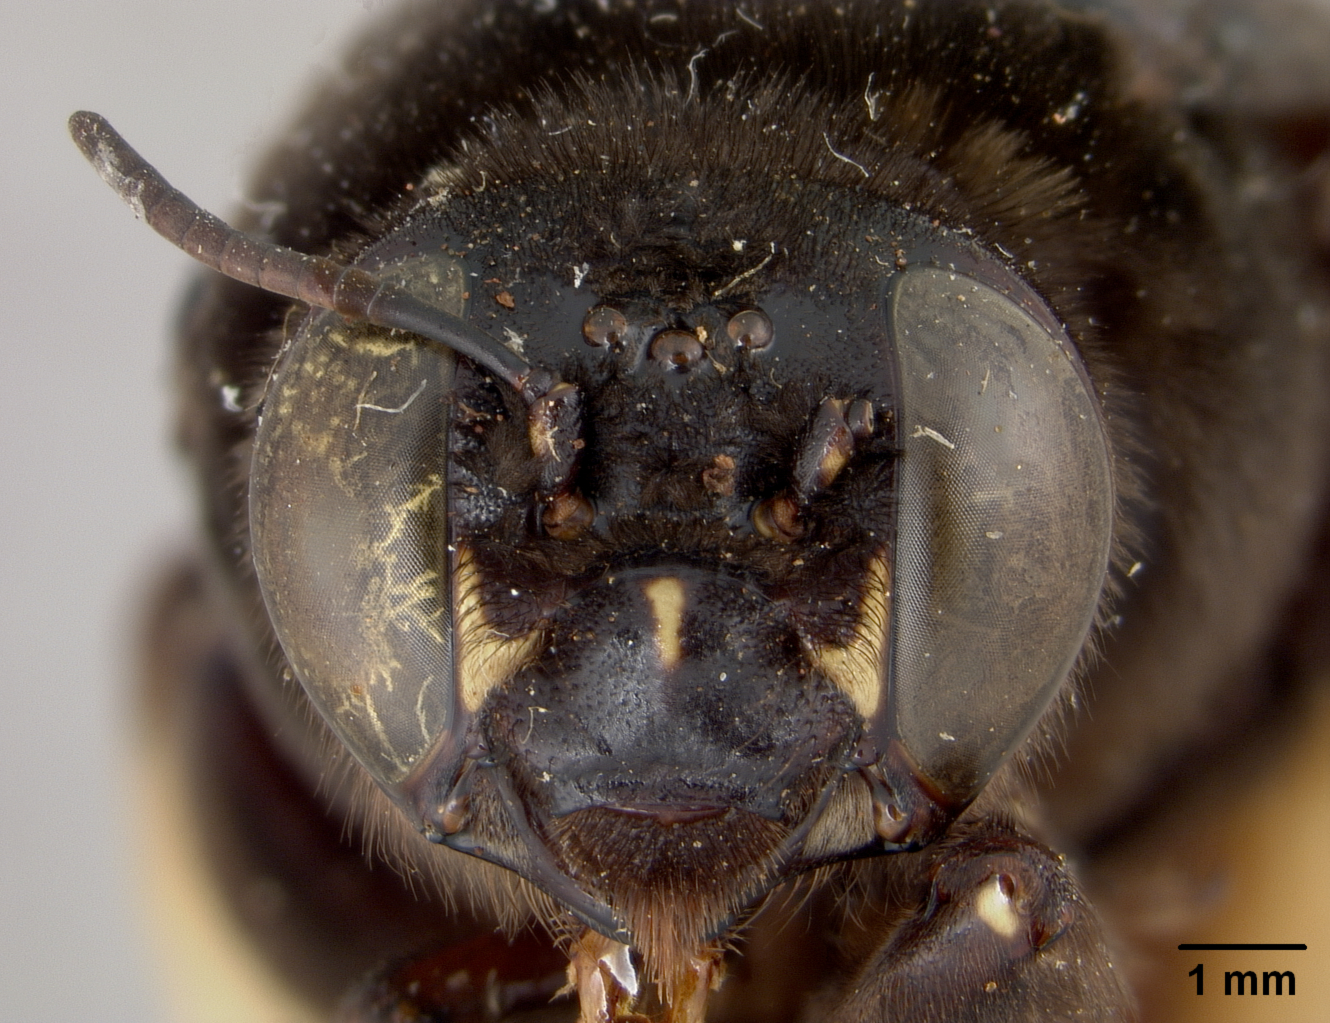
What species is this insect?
Centris schwarzii
